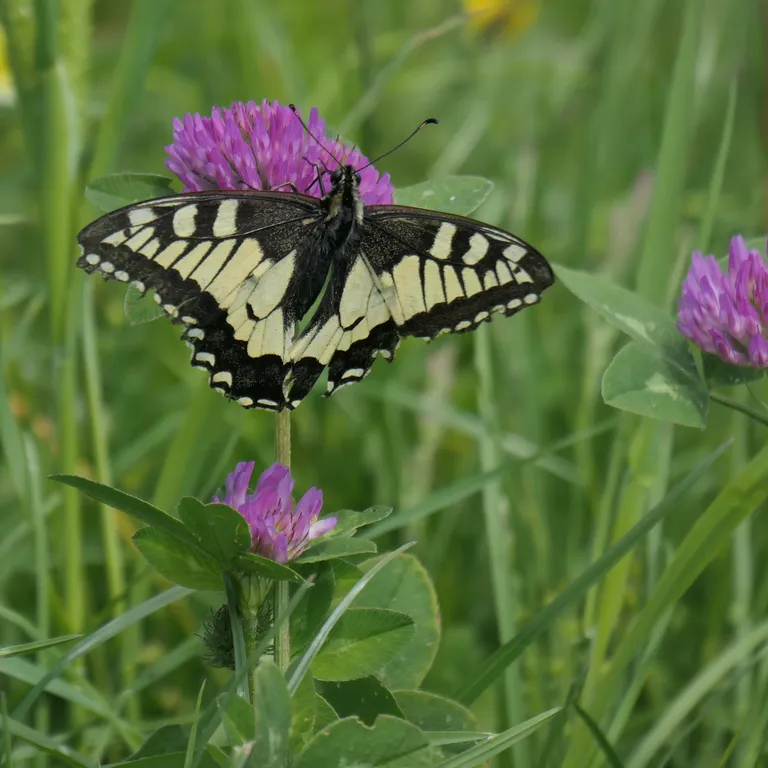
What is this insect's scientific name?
Papilio machaon
